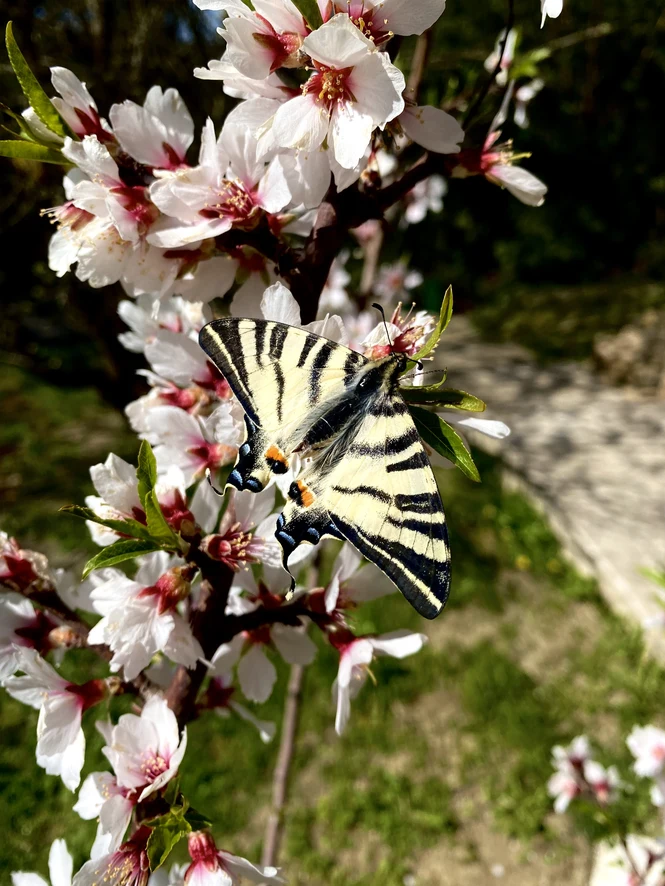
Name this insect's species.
Iphiclides podalirius
